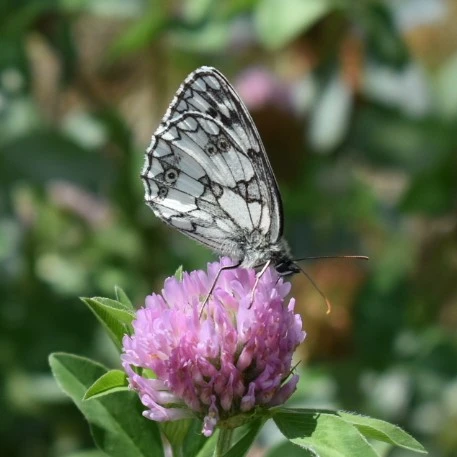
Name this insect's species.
Melanargia galathea
